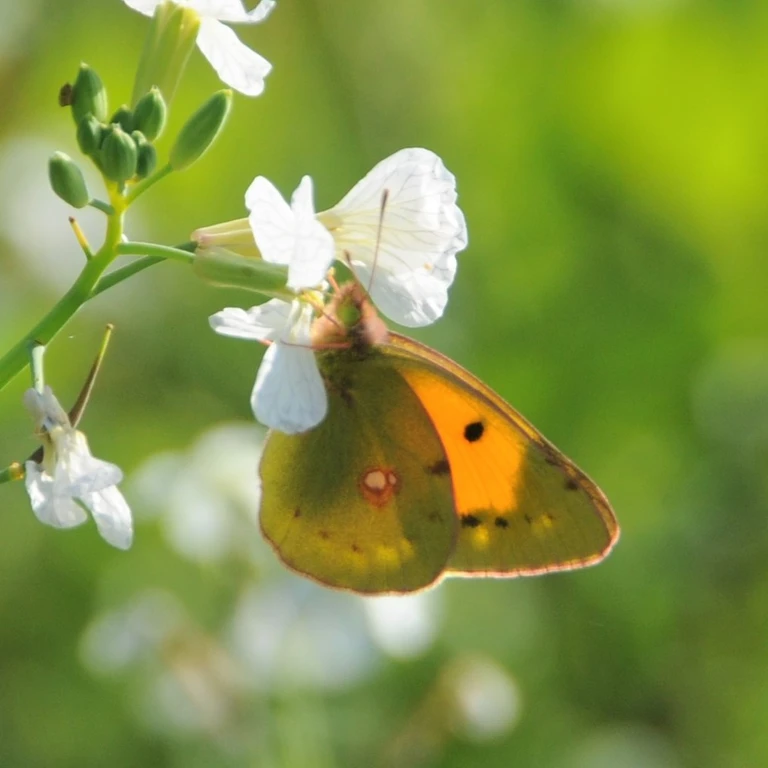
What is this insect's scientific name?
Colias croceus
